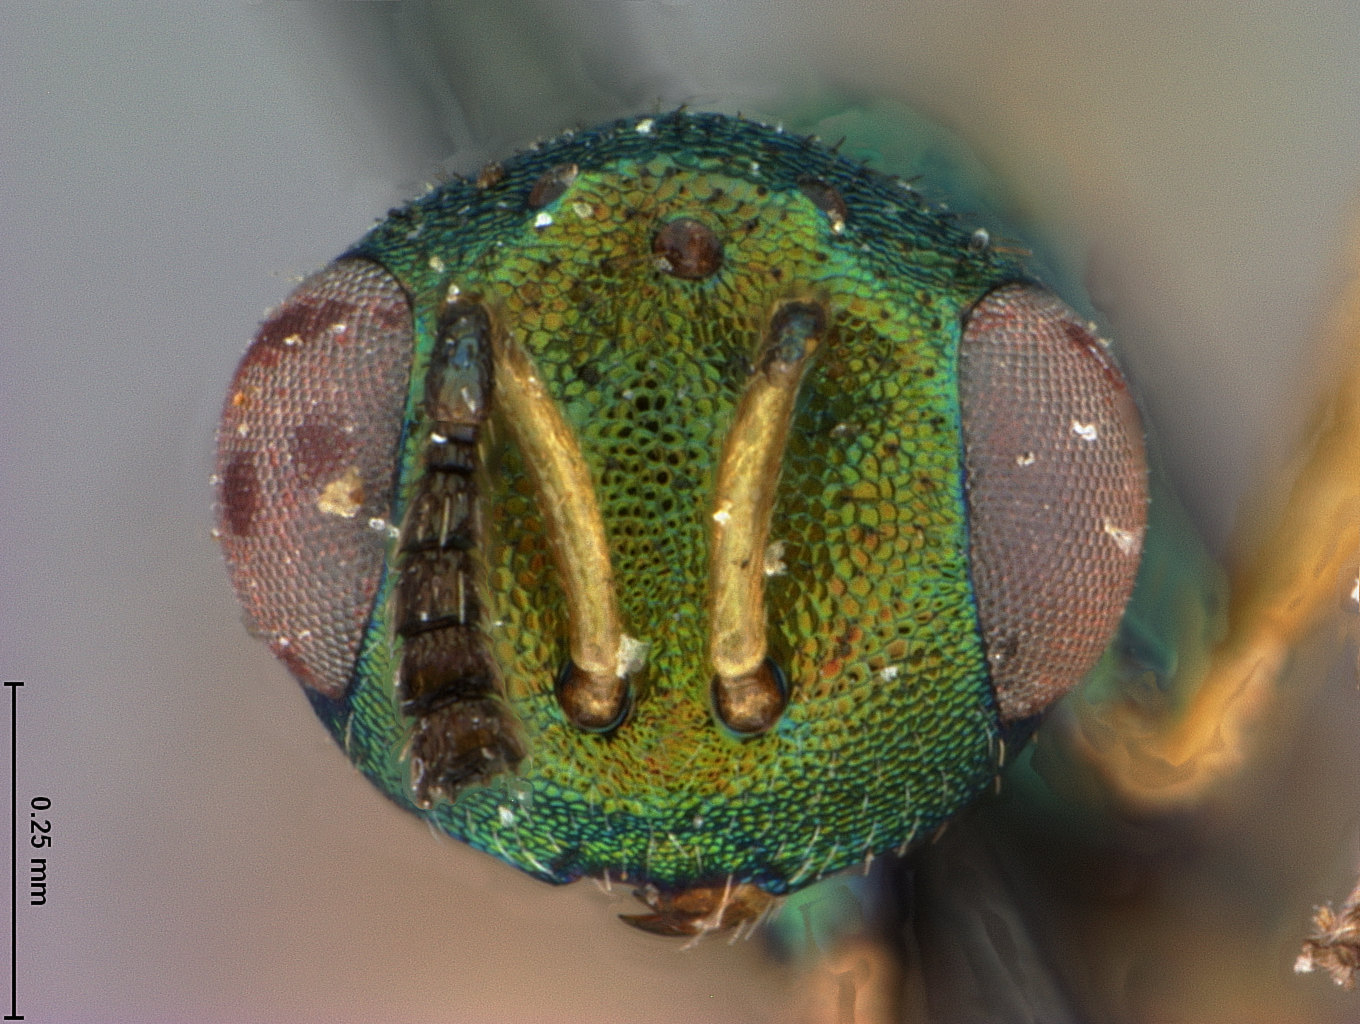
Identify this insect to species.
Brachycaudonia californica
